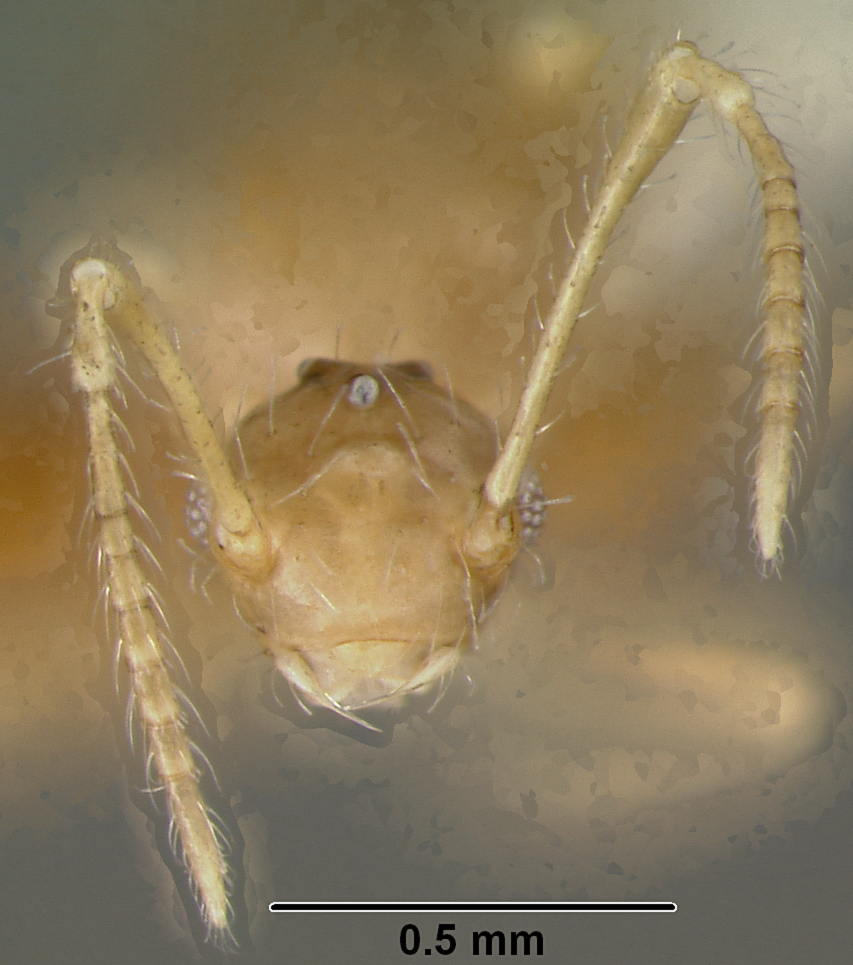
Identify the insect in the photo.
Bruchomyrma acutidens
